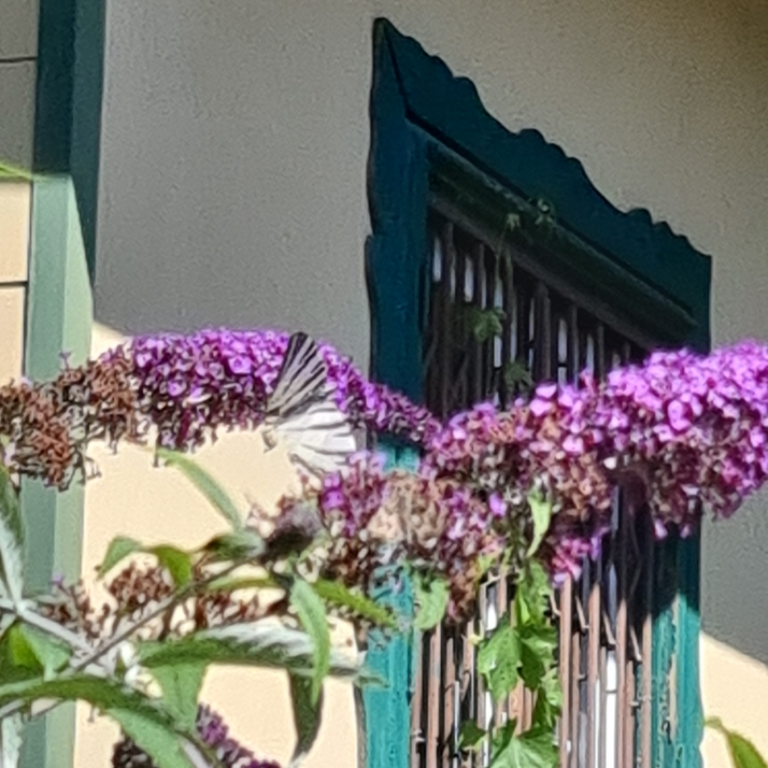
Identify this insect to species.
Iphiclides podalirius
